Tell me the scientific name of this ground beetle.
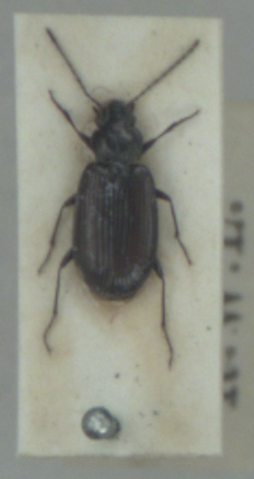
Bembidion prasinum
